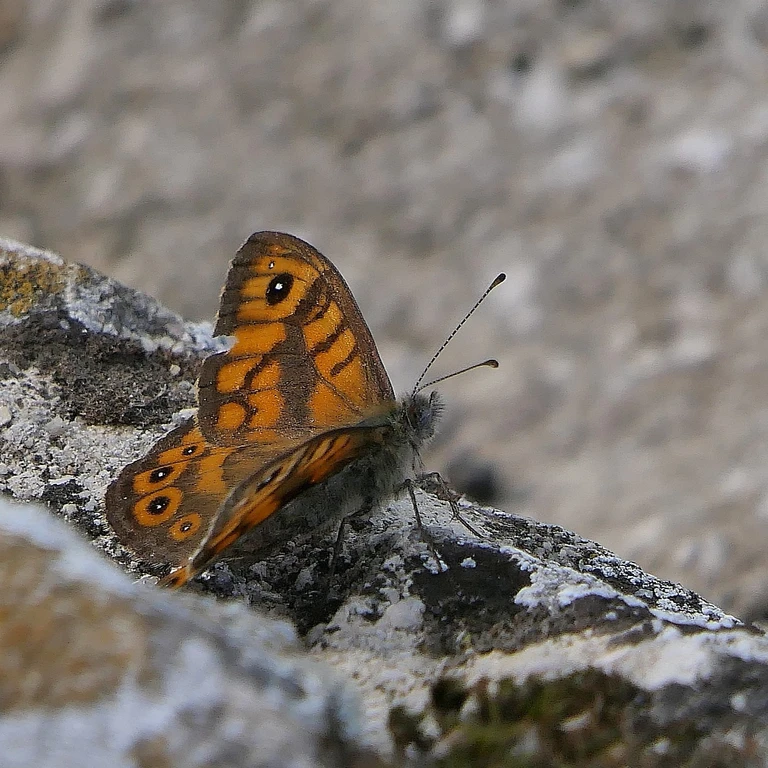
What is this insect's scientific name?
Lasiommata megera (also Pararge megera)
